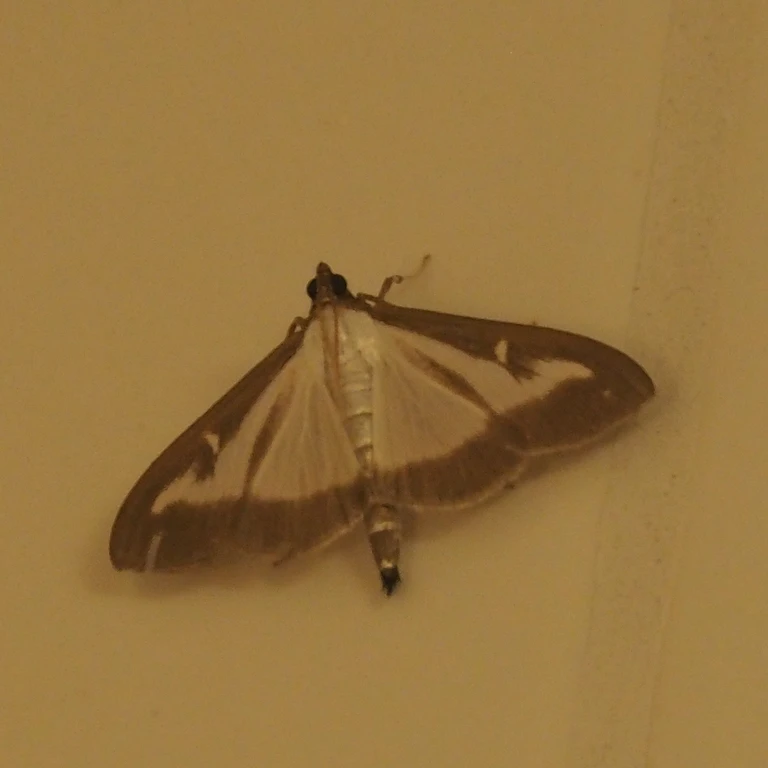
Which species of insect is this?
Cydalima perspectalis
